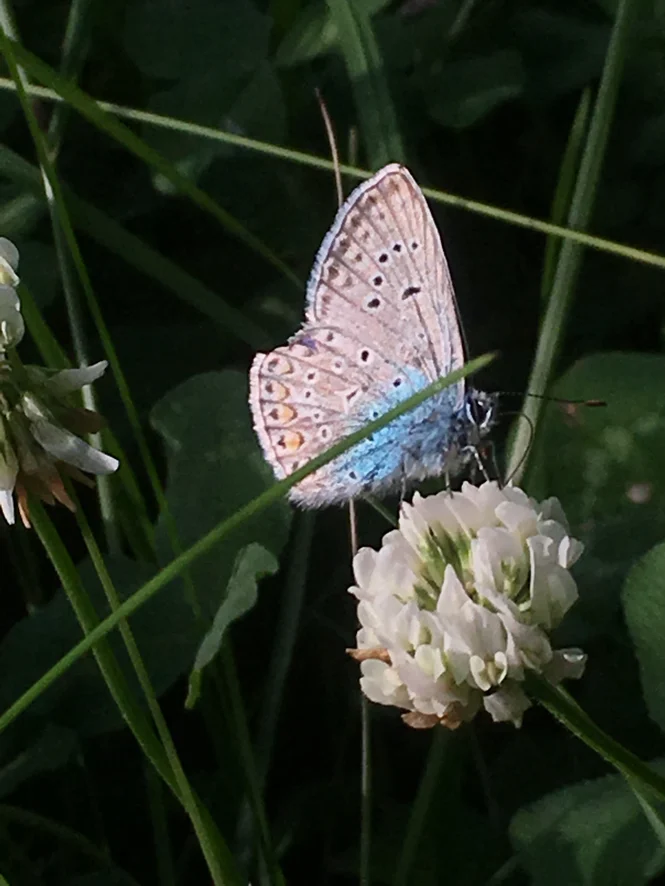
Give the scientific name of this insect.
Polyommatus icarus
